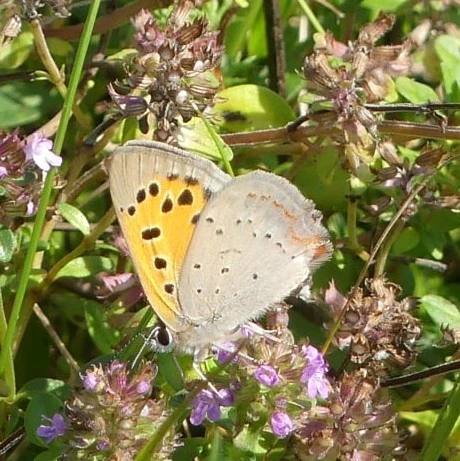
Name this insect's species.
Lycaena phlaeas
